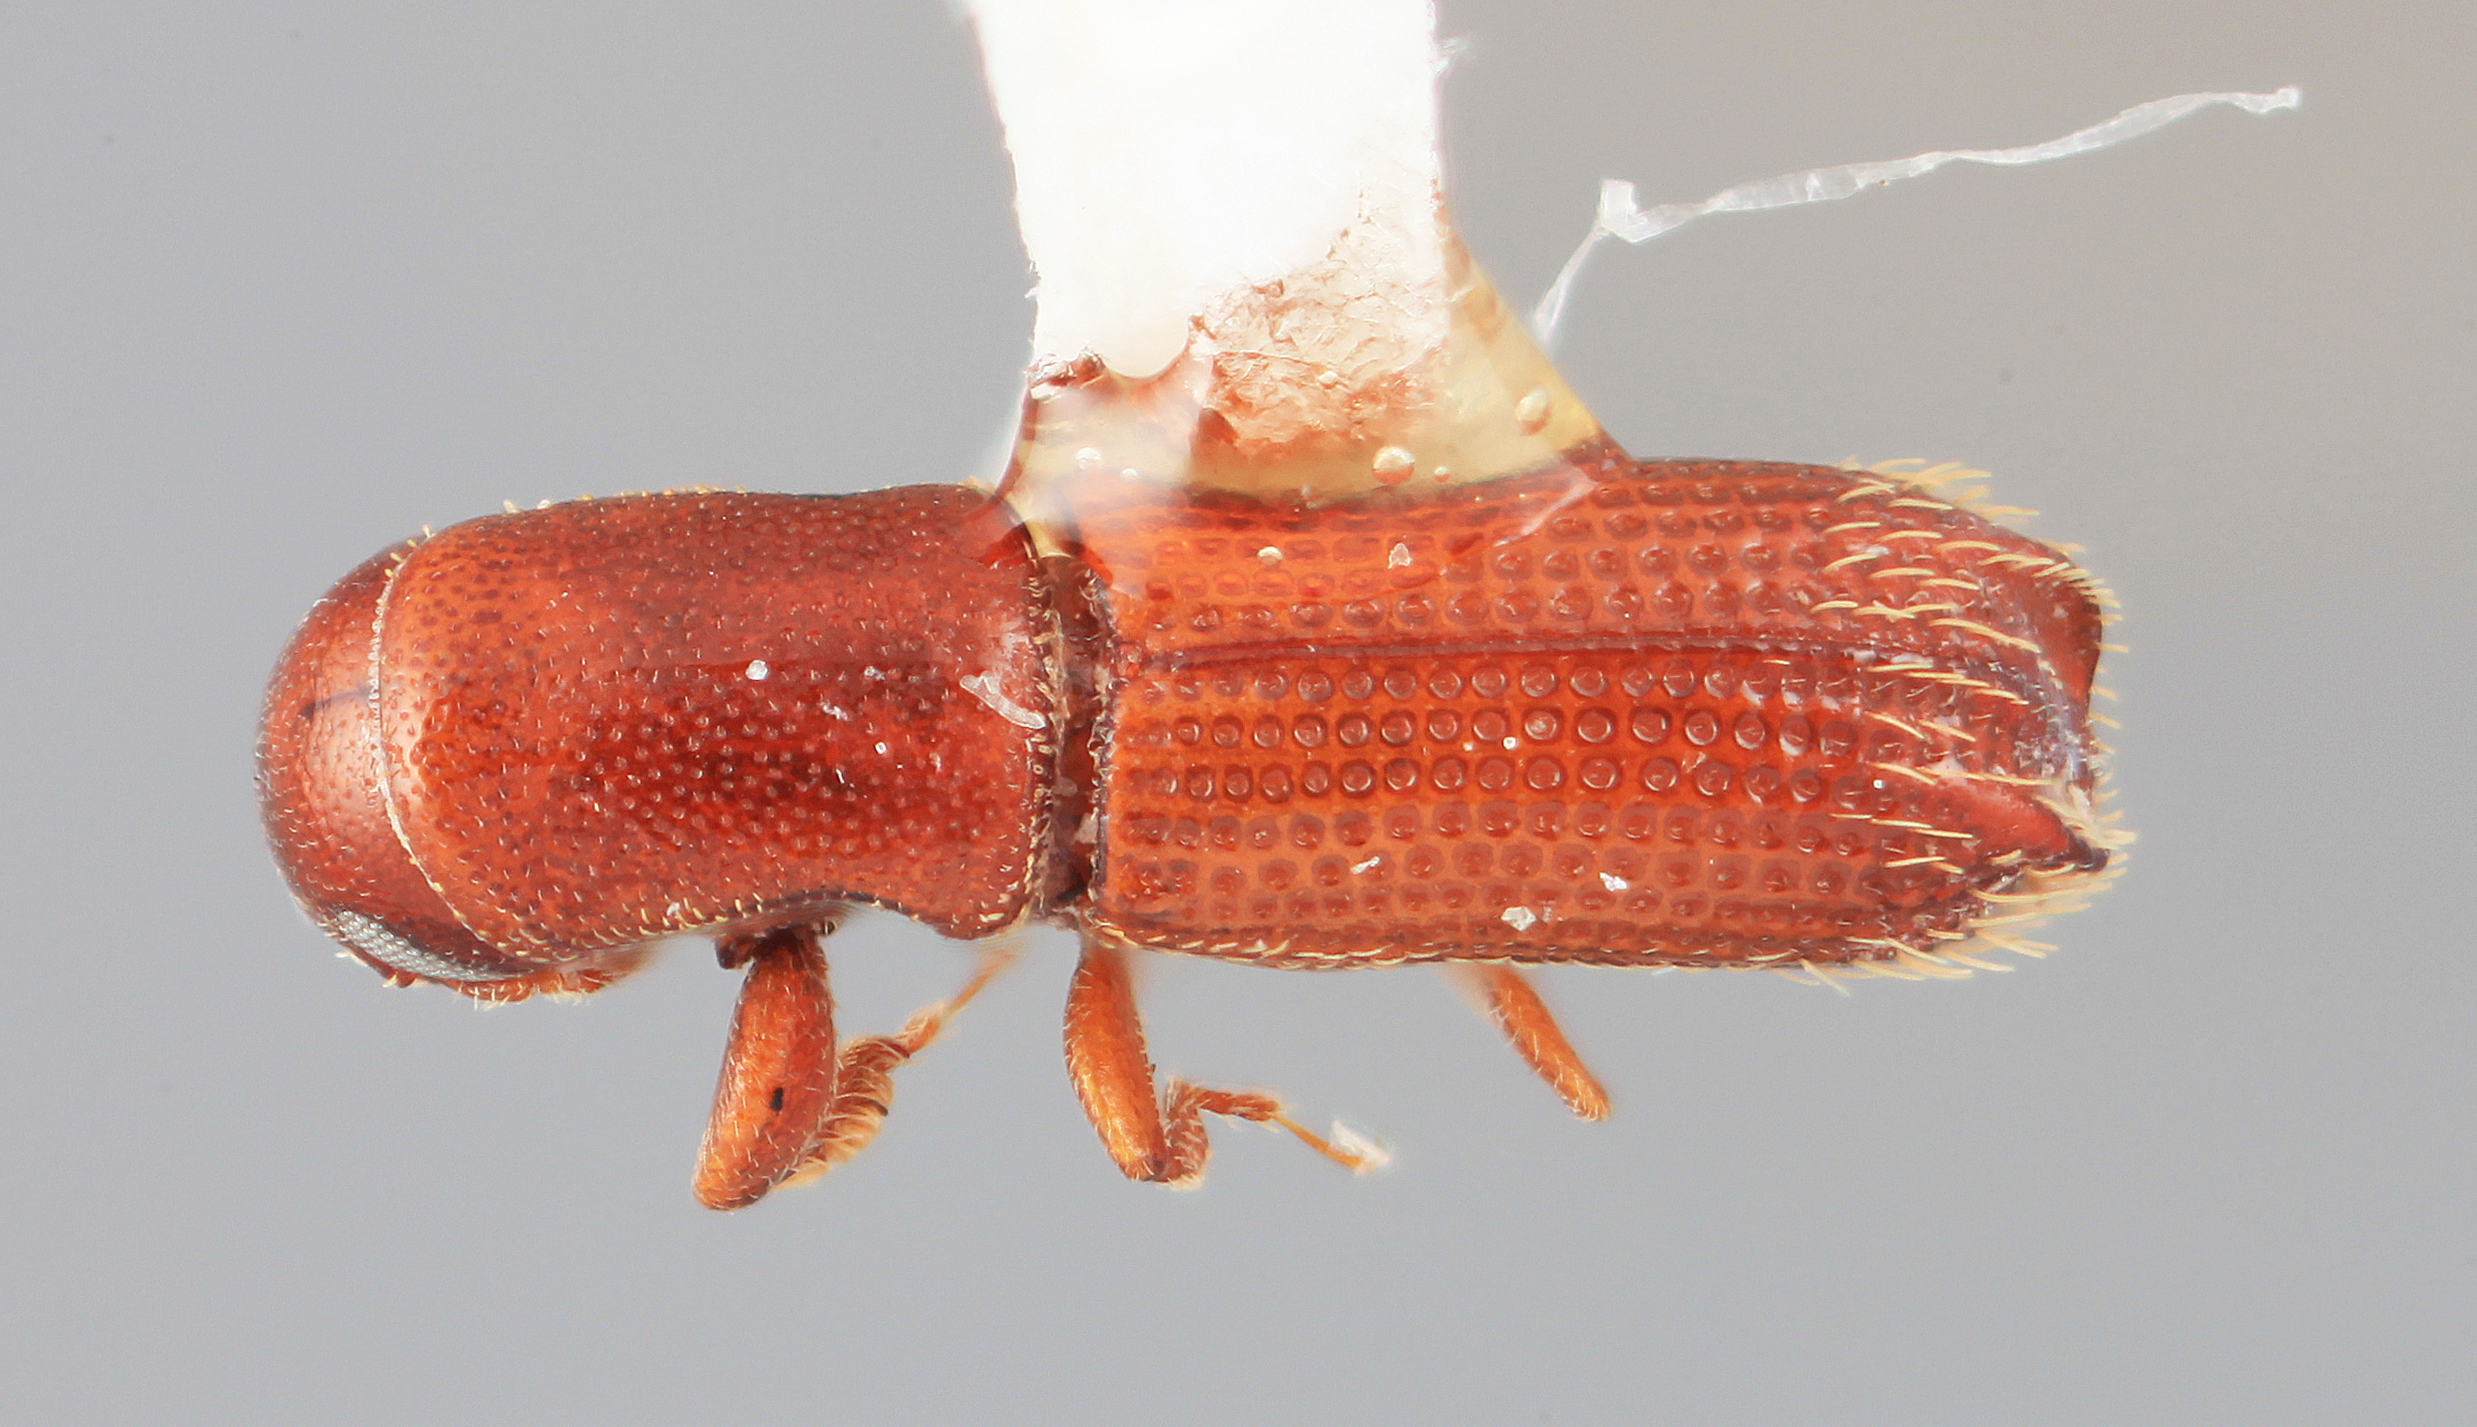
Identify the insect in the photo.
Carphodicticus cristatus
